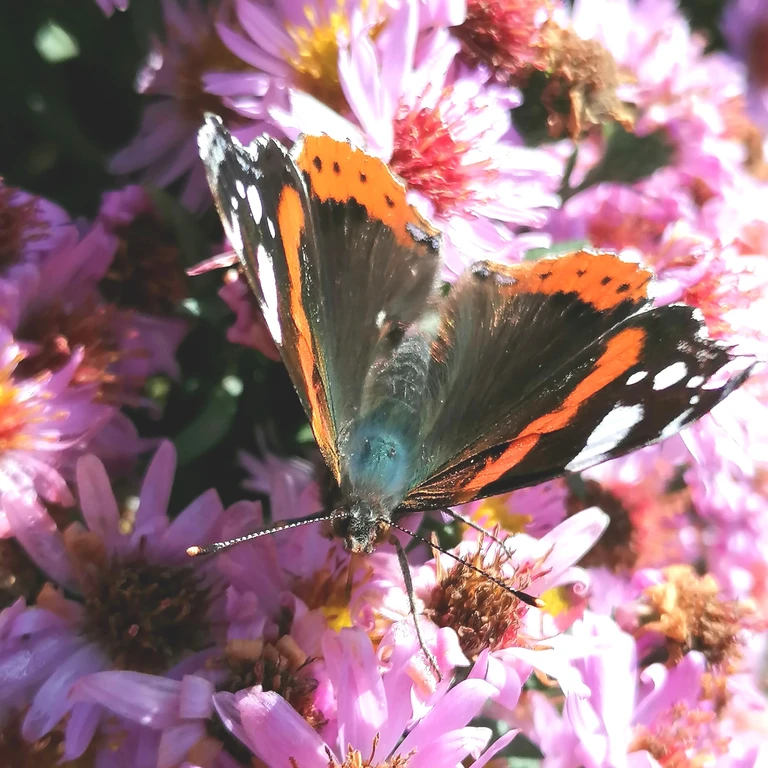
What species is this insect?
Vanessa atalanta
